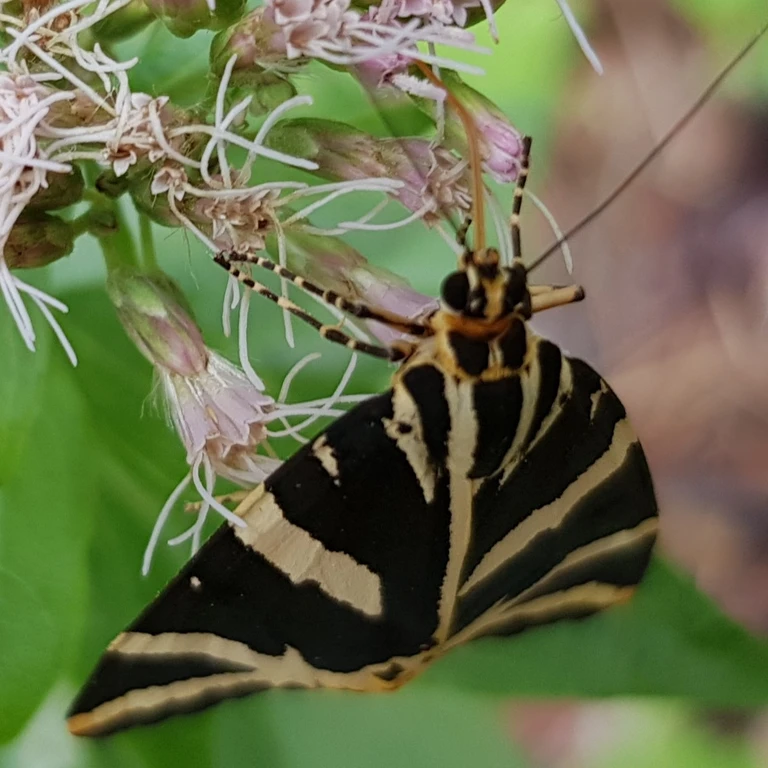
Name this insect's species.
Euplagia quadripunctaria
